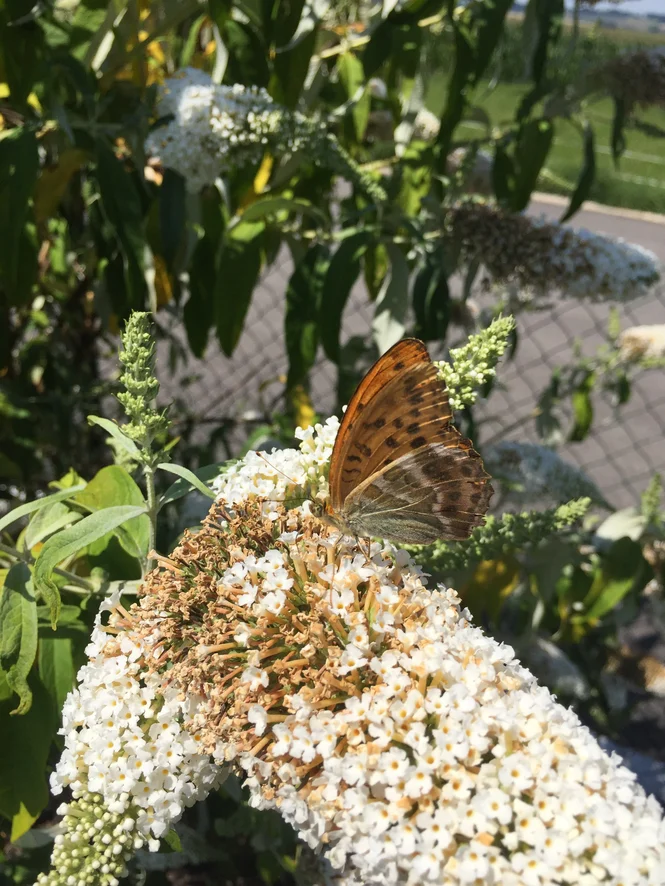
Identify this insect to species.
Argynnis paphia
